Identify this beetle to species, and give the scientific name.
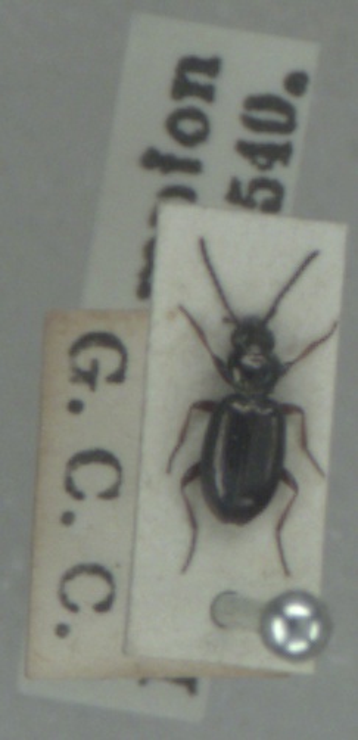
Bembidion lampros
